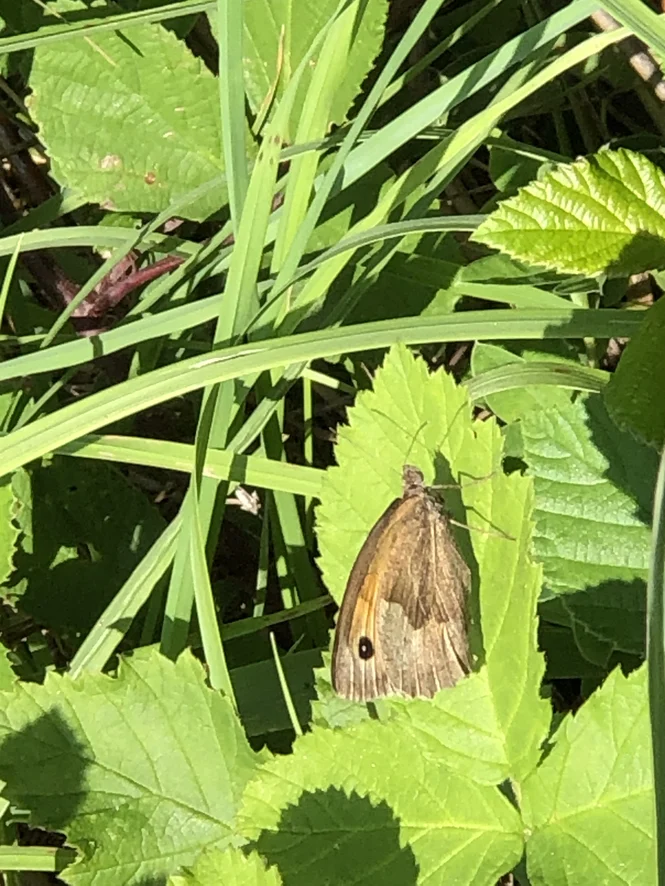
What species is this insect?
Maniola jurtina
